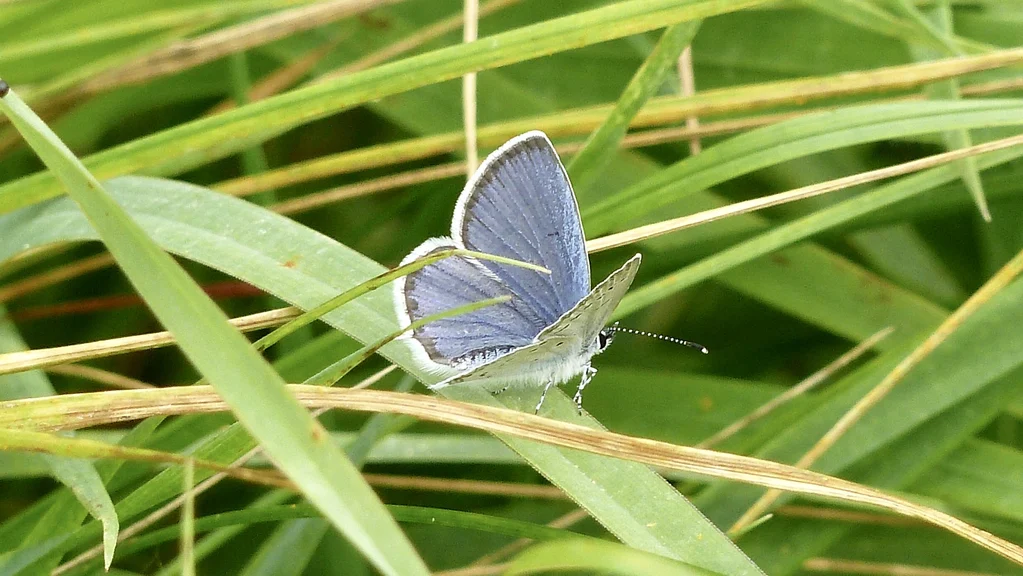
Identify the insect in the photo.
Cupido argiades (also Elkalyce argiades)
